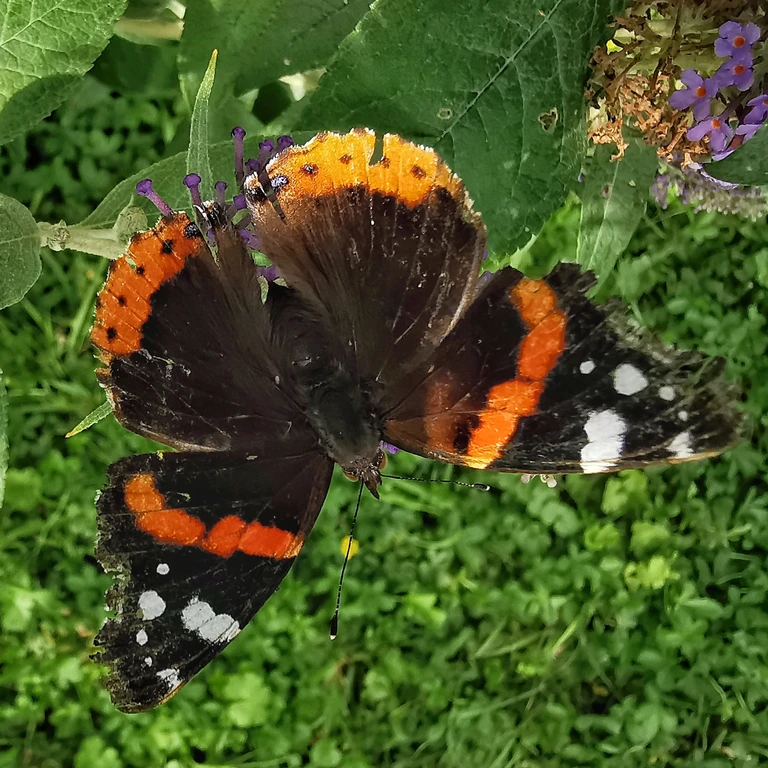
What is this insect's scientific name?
Vanessa atalanta
